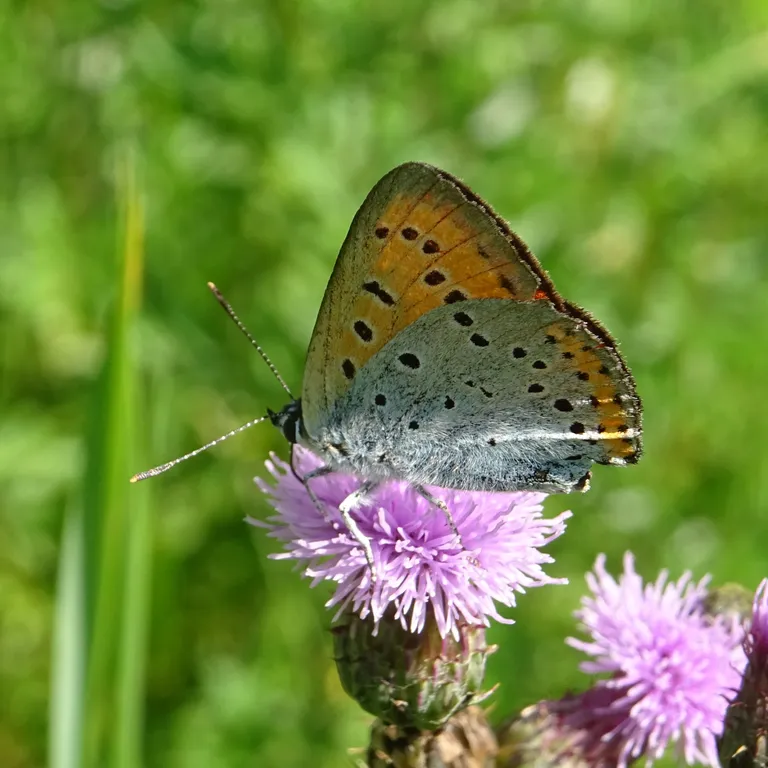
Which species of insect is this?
Lycaena dispar
